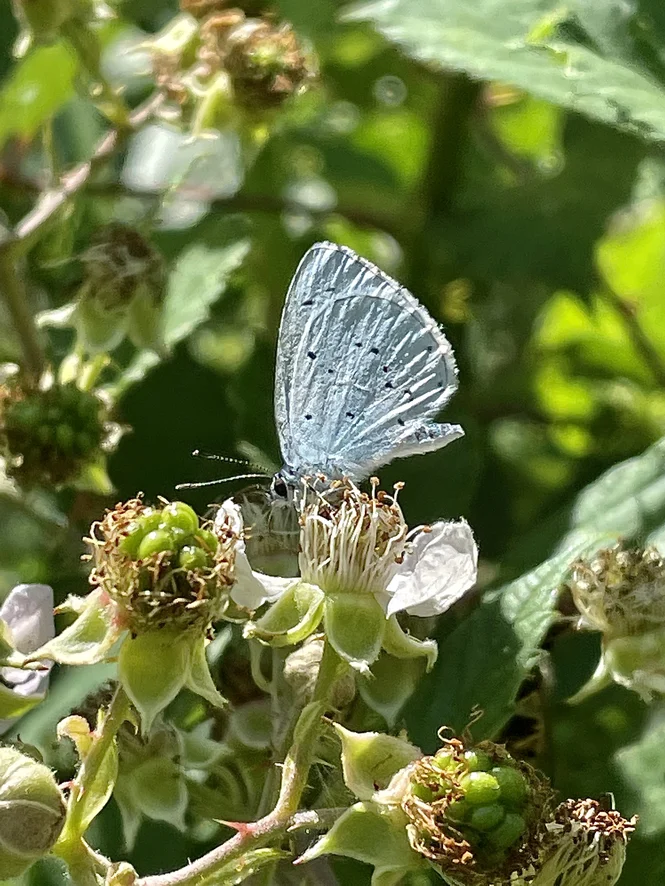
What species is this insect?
Celastrina argiolus
